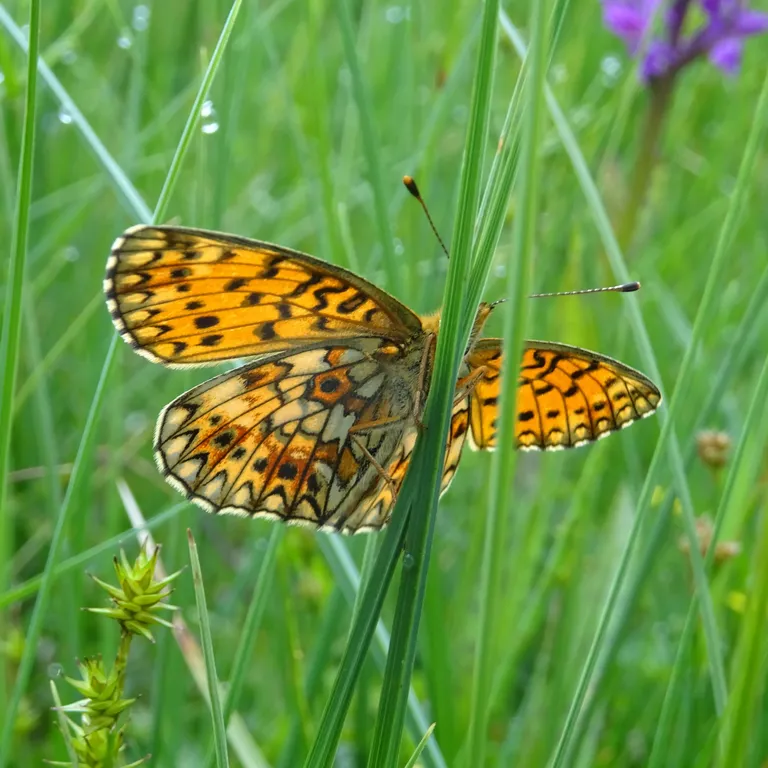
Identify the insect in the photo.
Boloria selene
